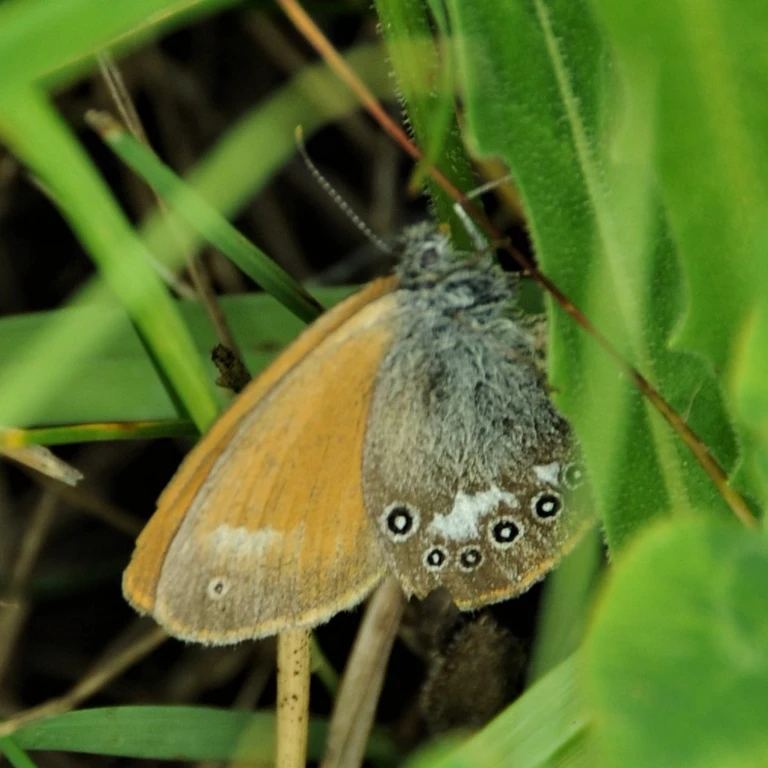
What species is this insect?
Coenonympha glycerion (also Coenonympha iphis)
